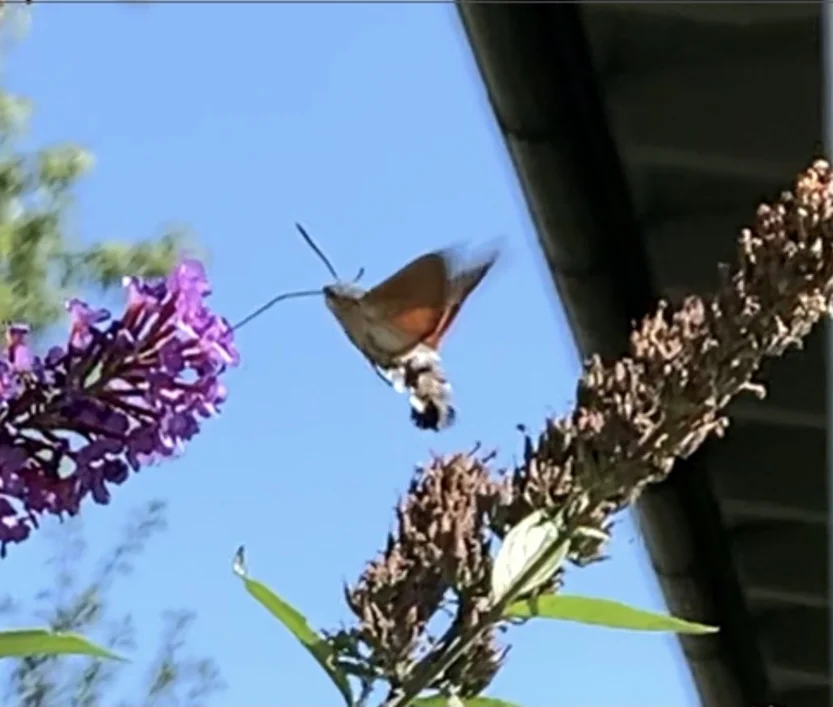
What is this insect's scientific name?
Macroglossum stellatarum
